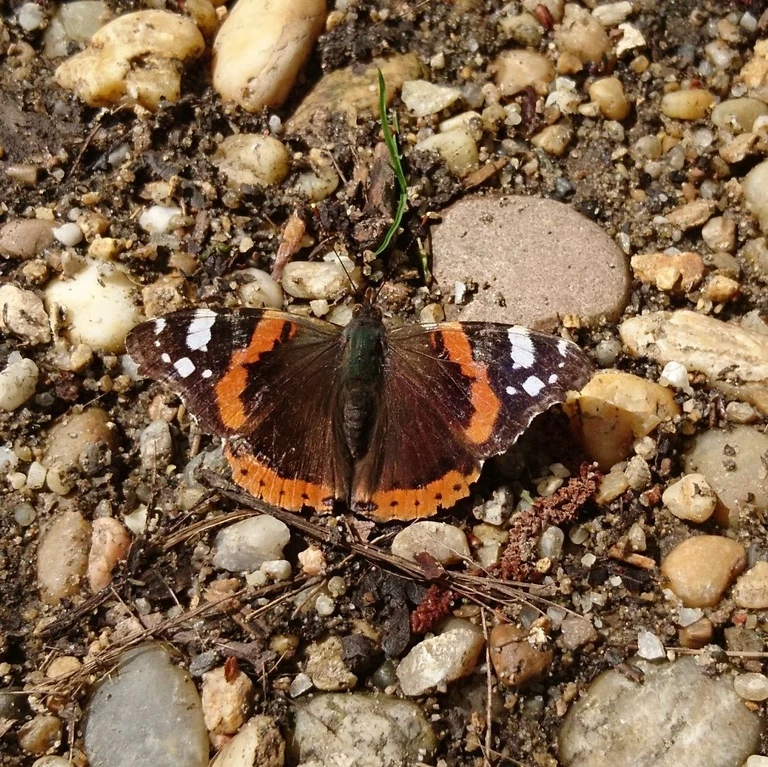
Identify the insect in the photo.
Vanessa atalanta
